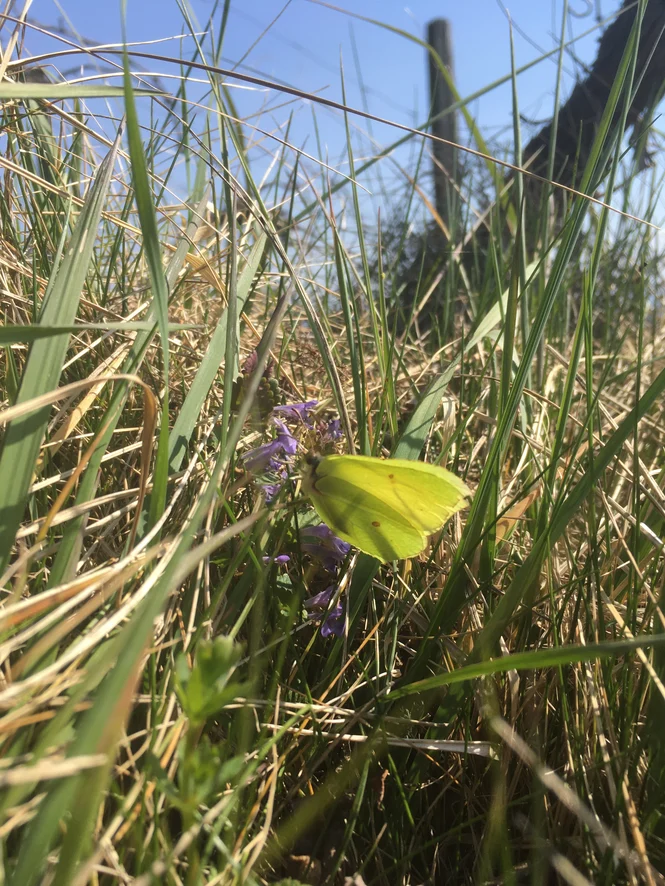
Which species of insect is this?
Gonepteryx rhamni
